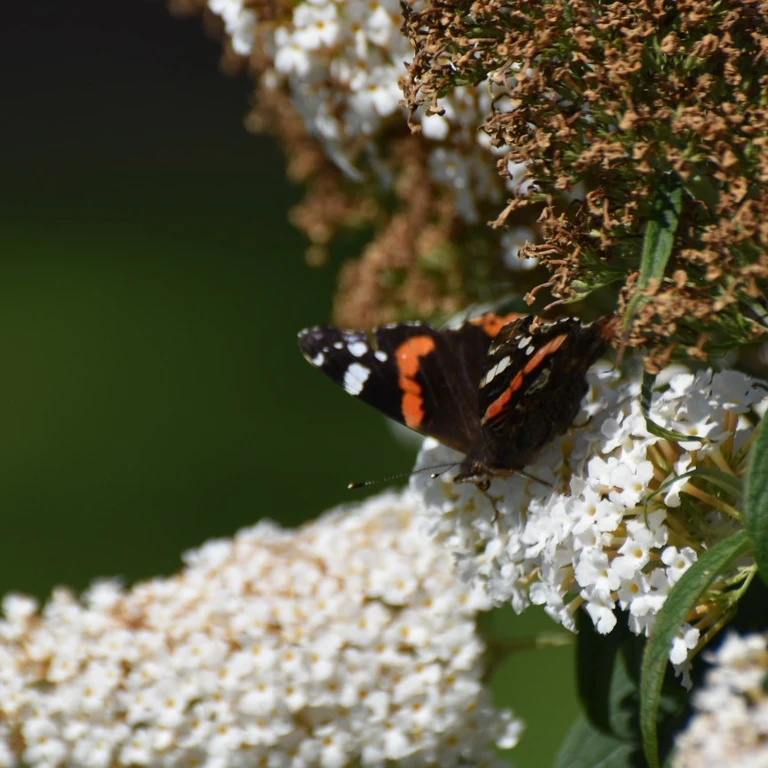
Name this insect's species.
Vanessa atalanta
